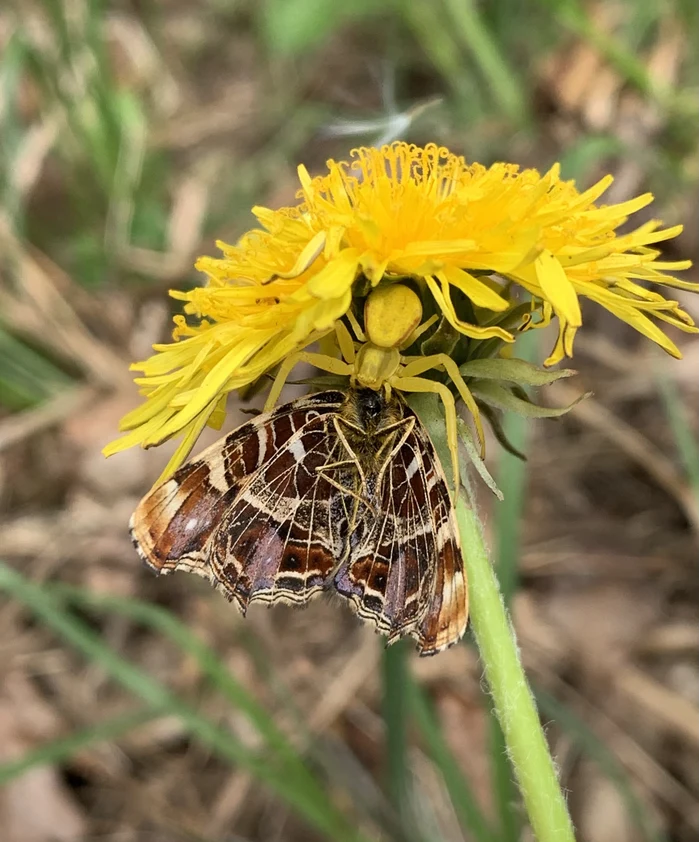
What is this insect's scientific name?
Araschnia levana
